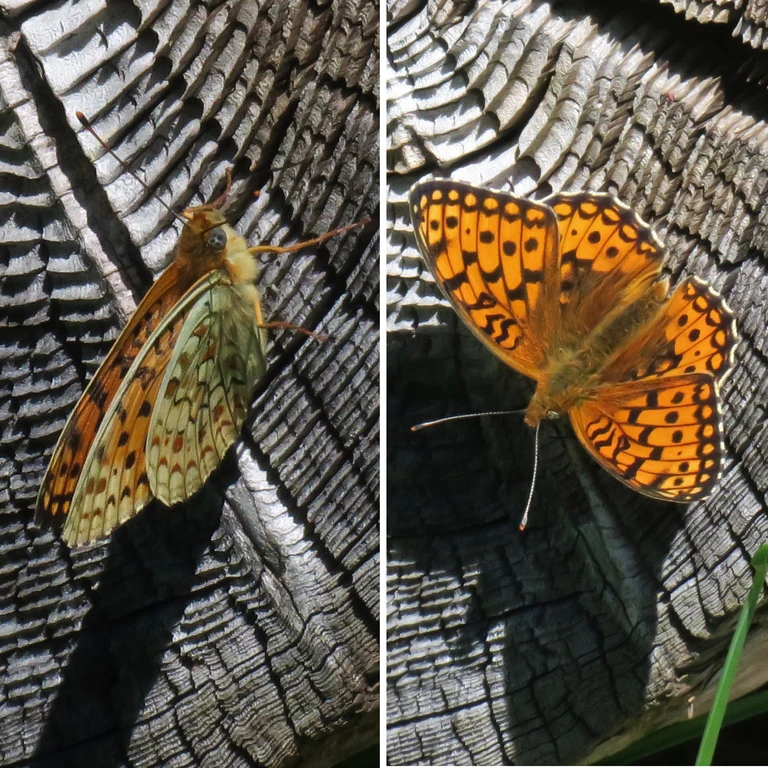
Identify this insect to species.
Fabriciana niobe
